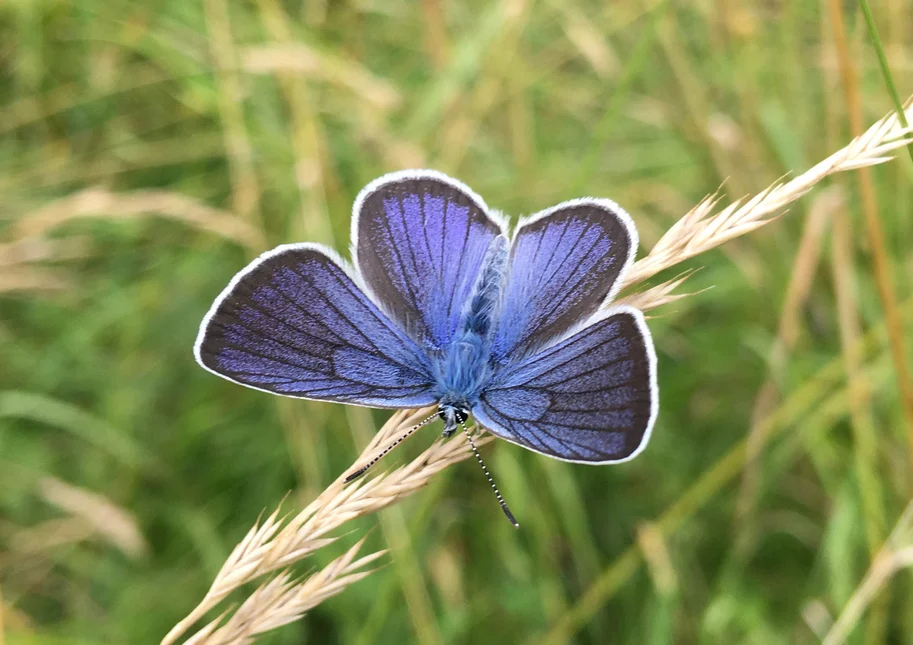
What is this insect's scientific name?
Cyaniris semiargus
